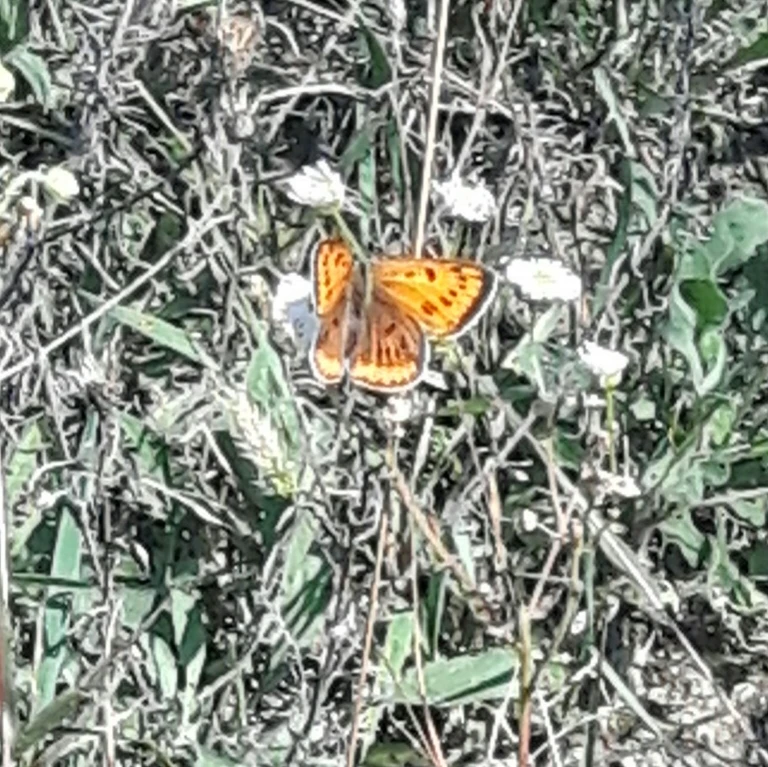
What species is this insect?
Lycaena dispar
